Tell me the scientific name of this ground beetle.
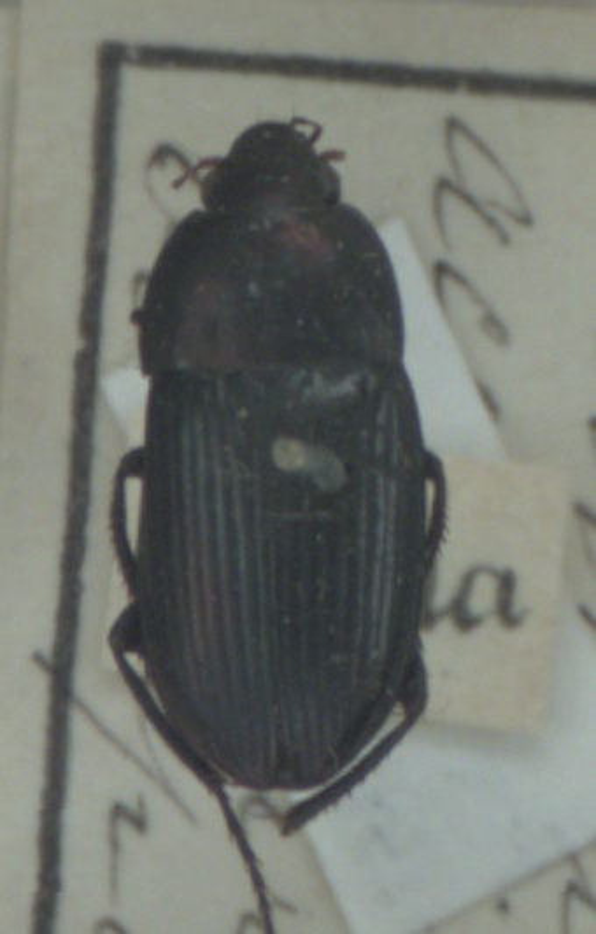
Amara eurynota
